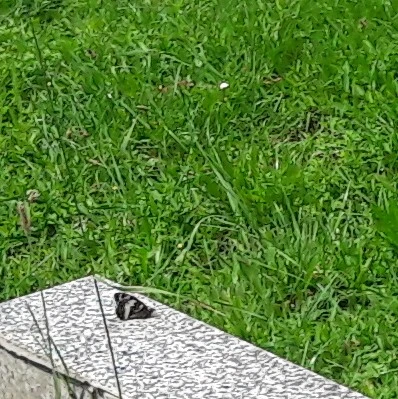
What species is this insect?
Brintesia circe
